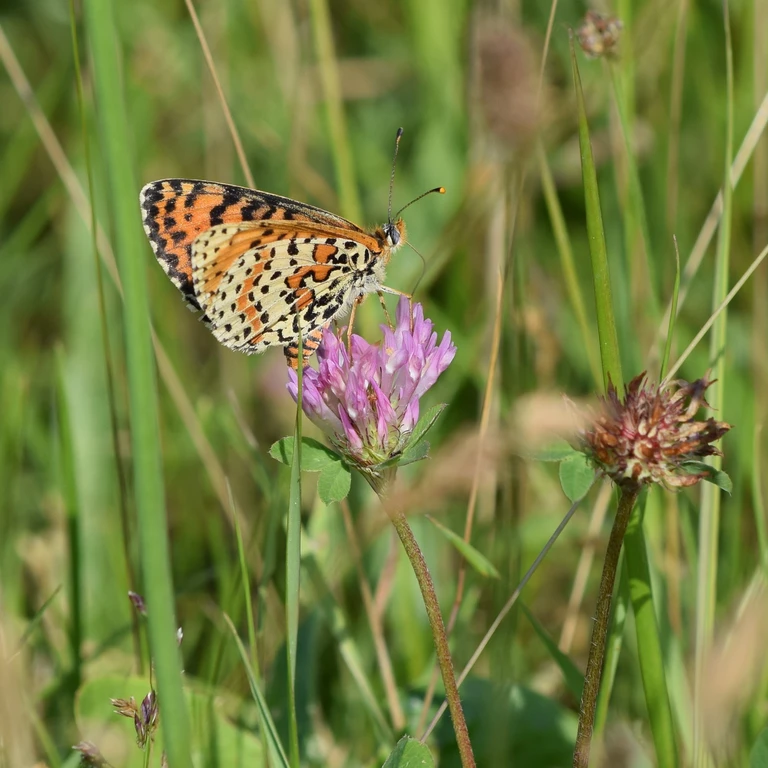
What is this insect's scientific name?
Melitaea didyma
